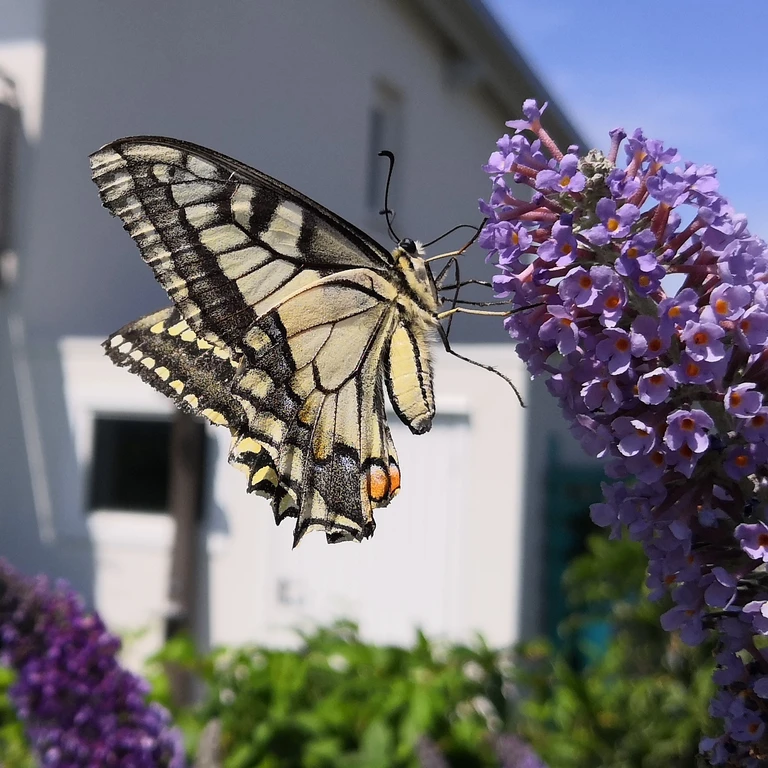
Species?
Papilio machaon
